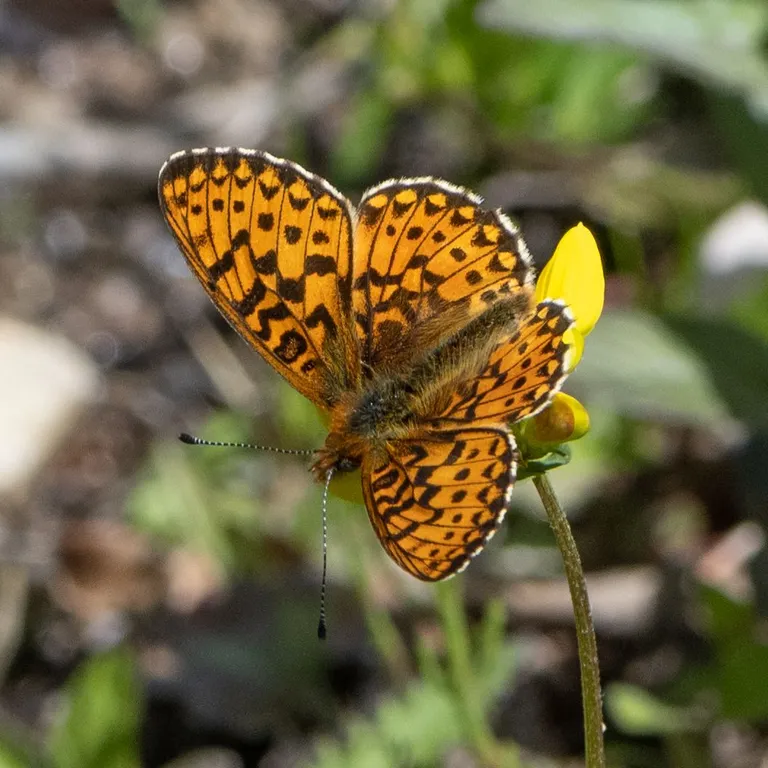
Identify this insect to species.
Boloria euphrosyne (also Clossiana euphrosyne)
